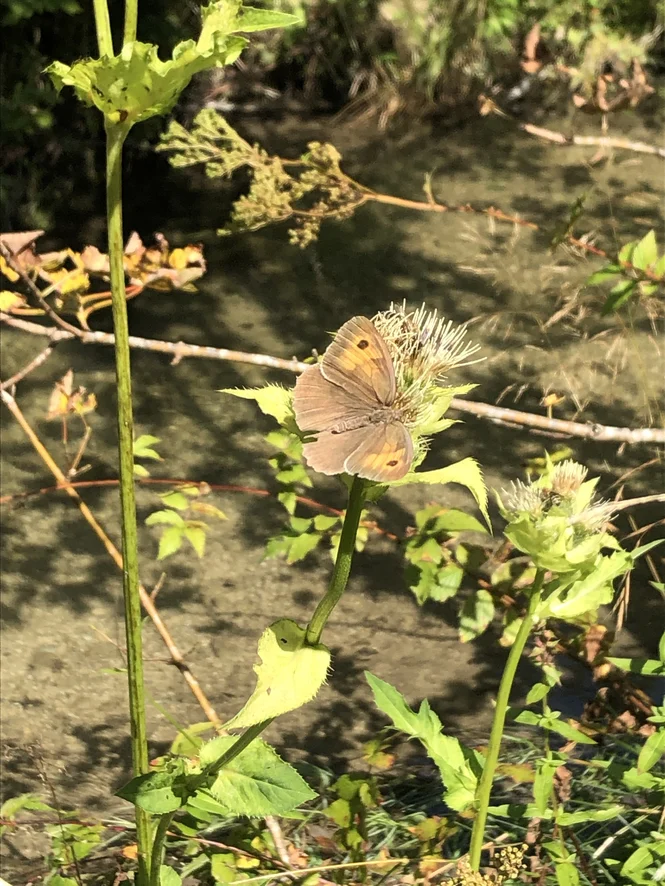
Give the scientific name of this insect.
Maniola jurtina
